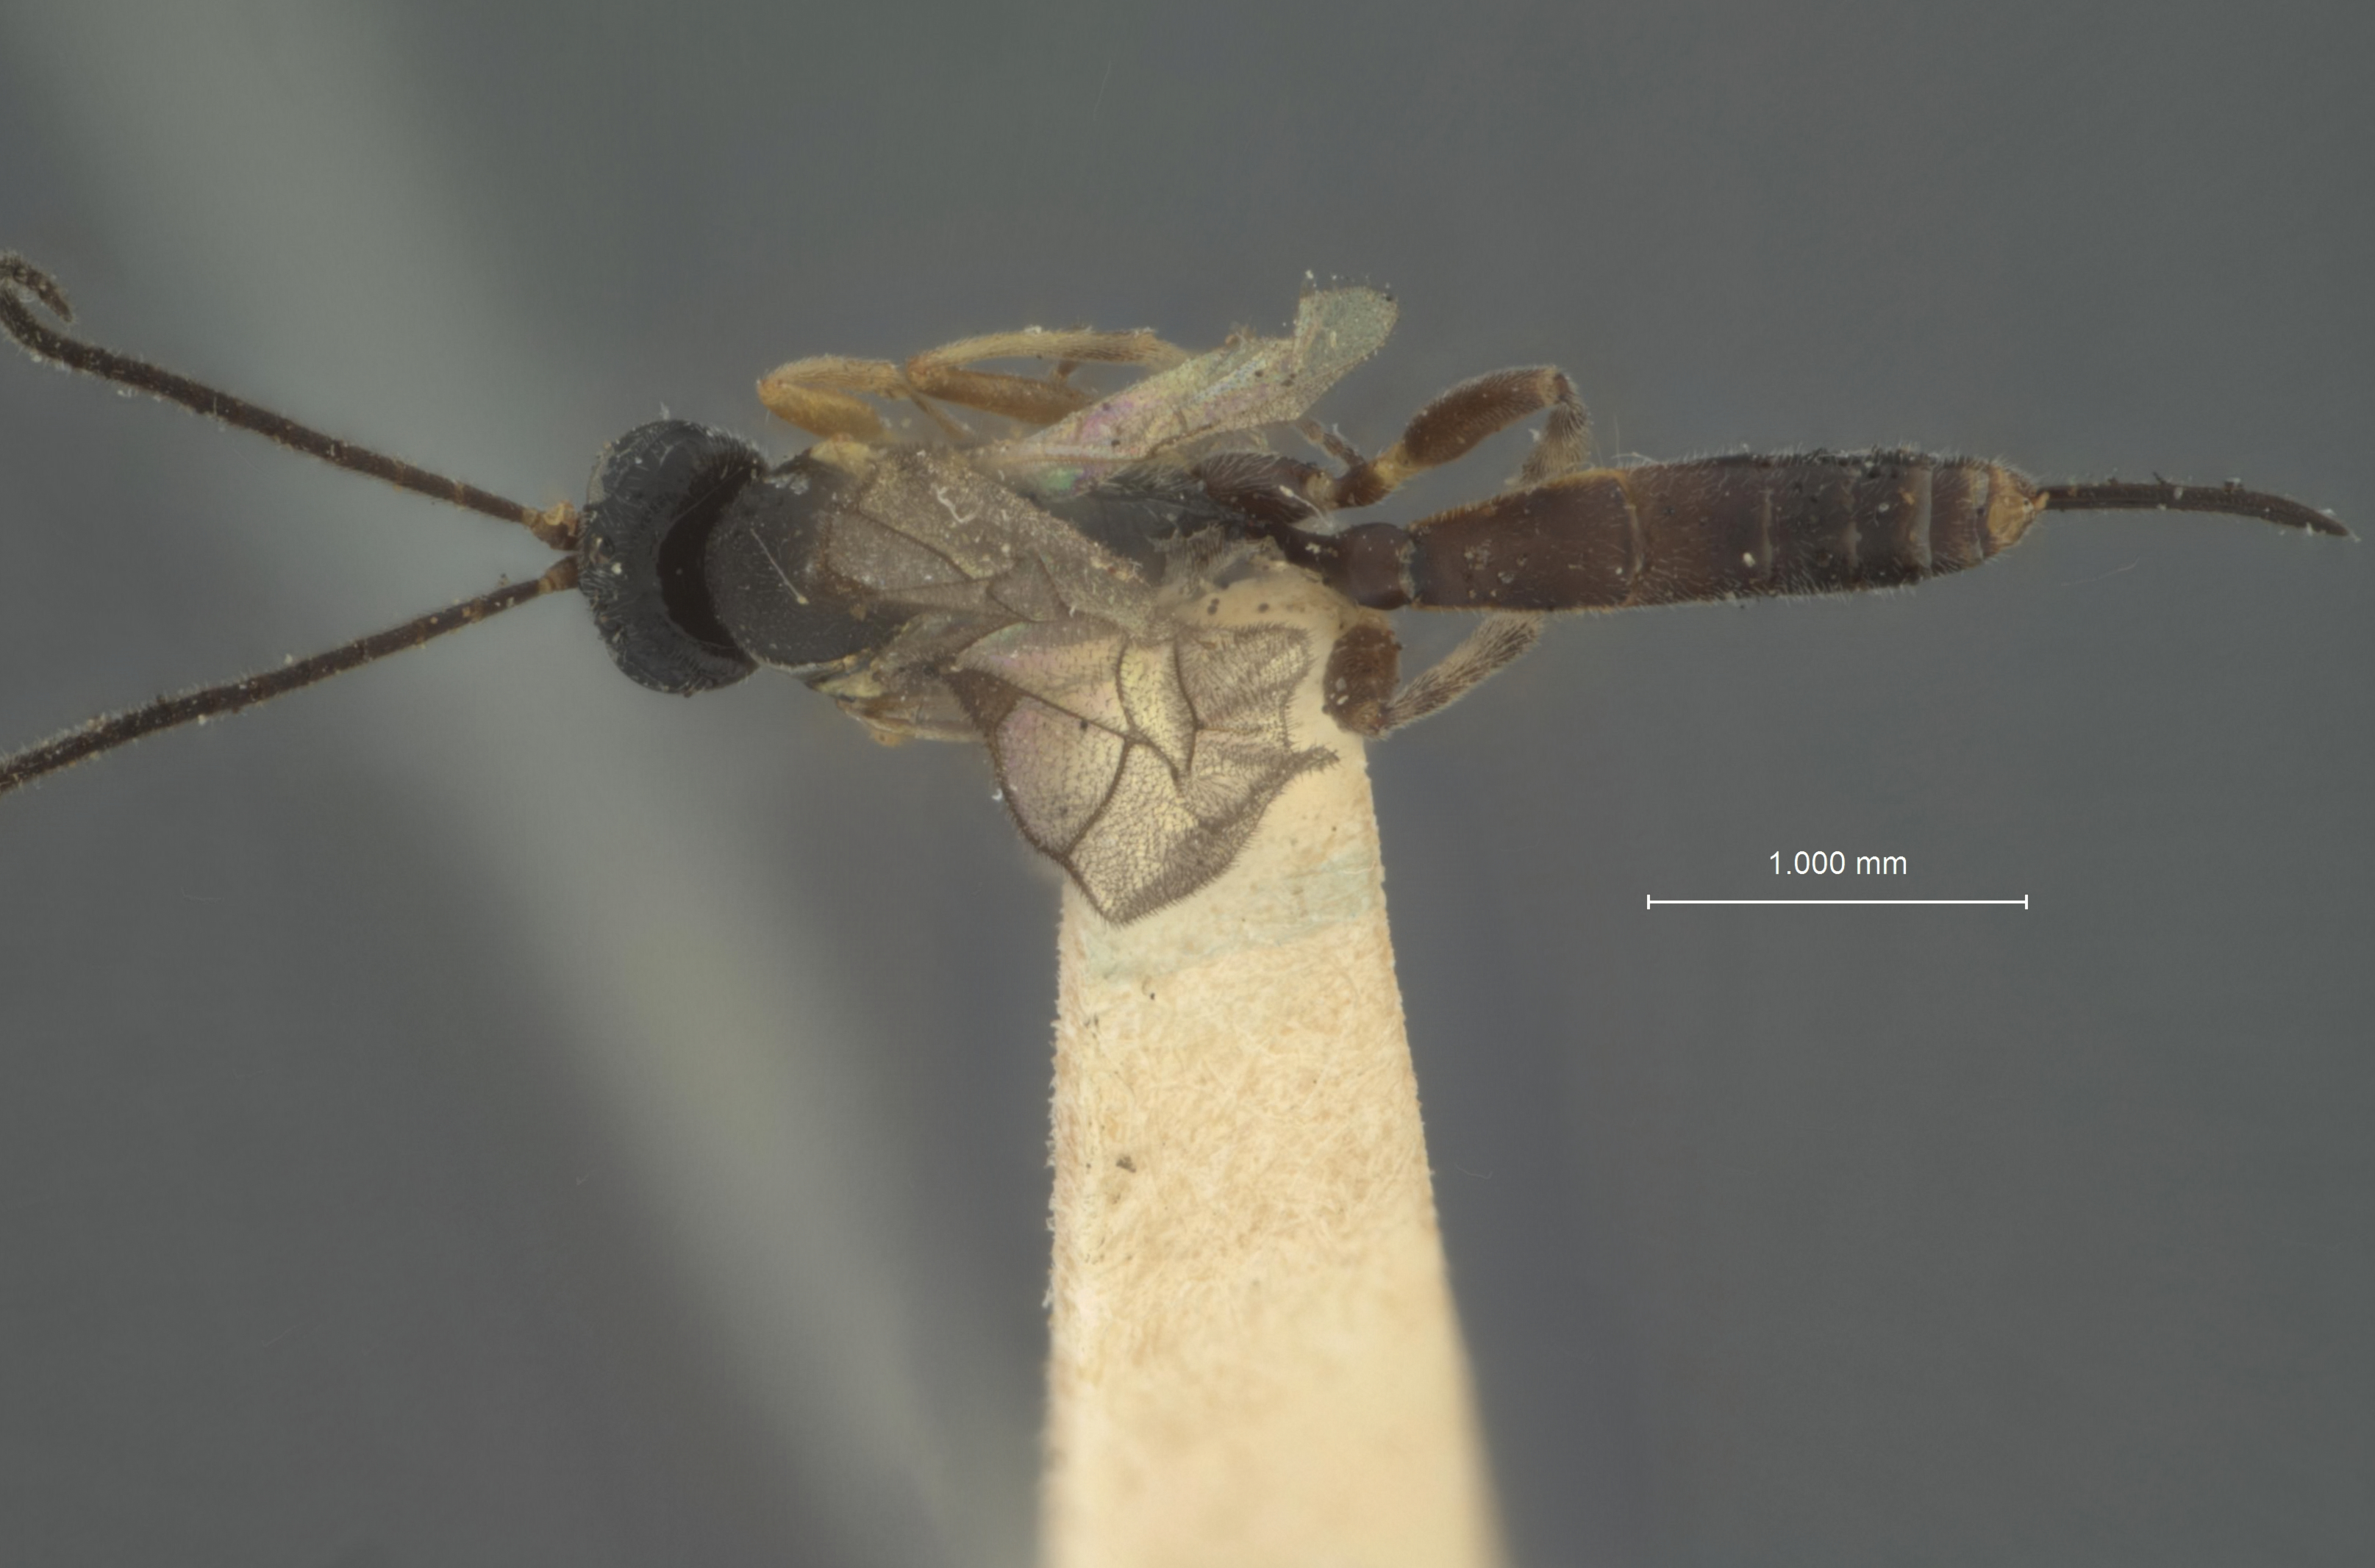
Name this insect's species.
Limneria cupressi
